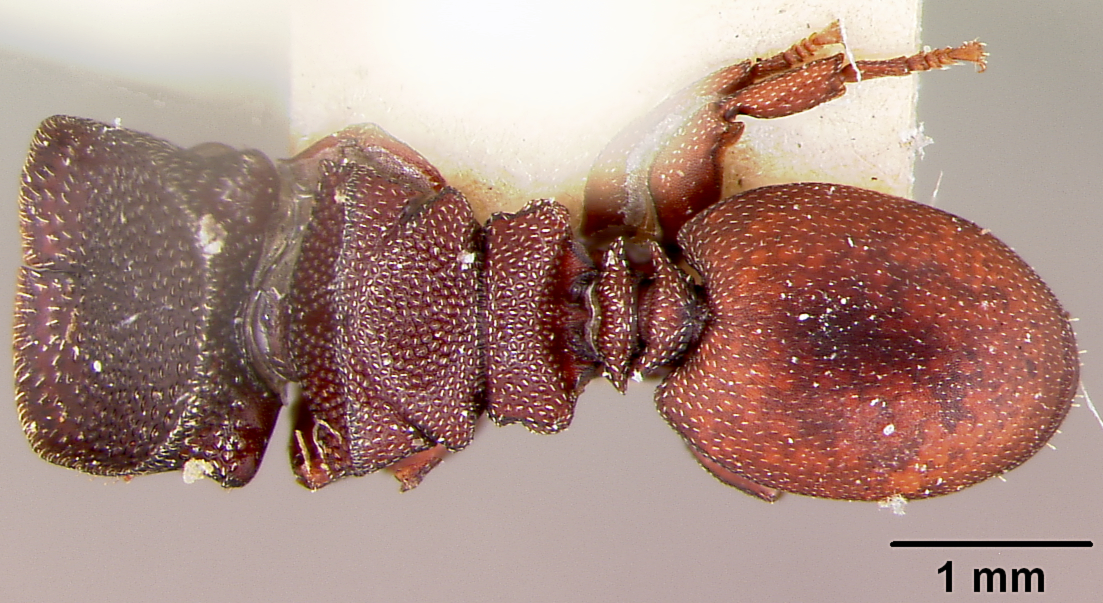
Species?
Cryptocerus varians
